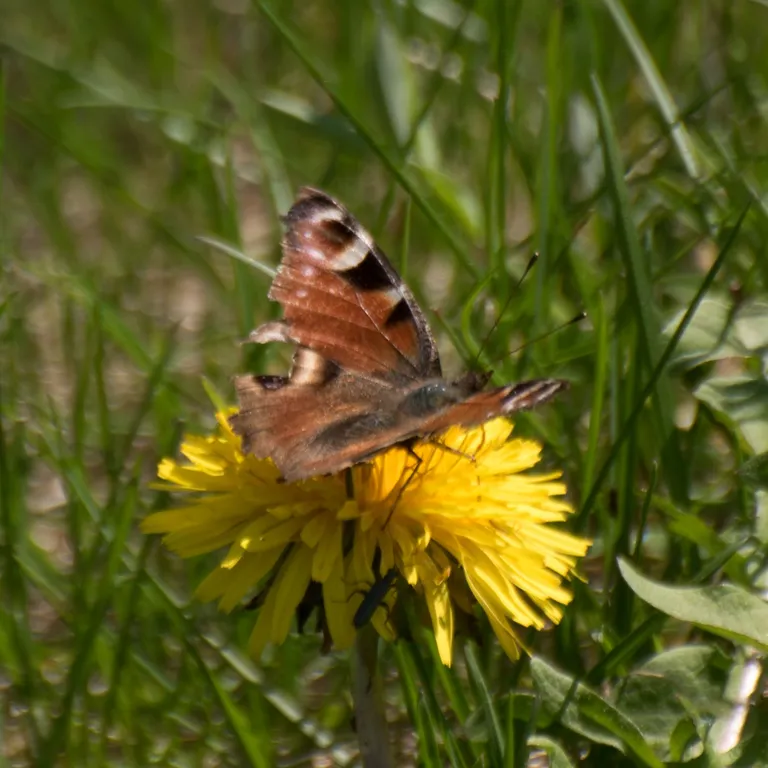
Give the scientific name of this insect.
Aglais io
